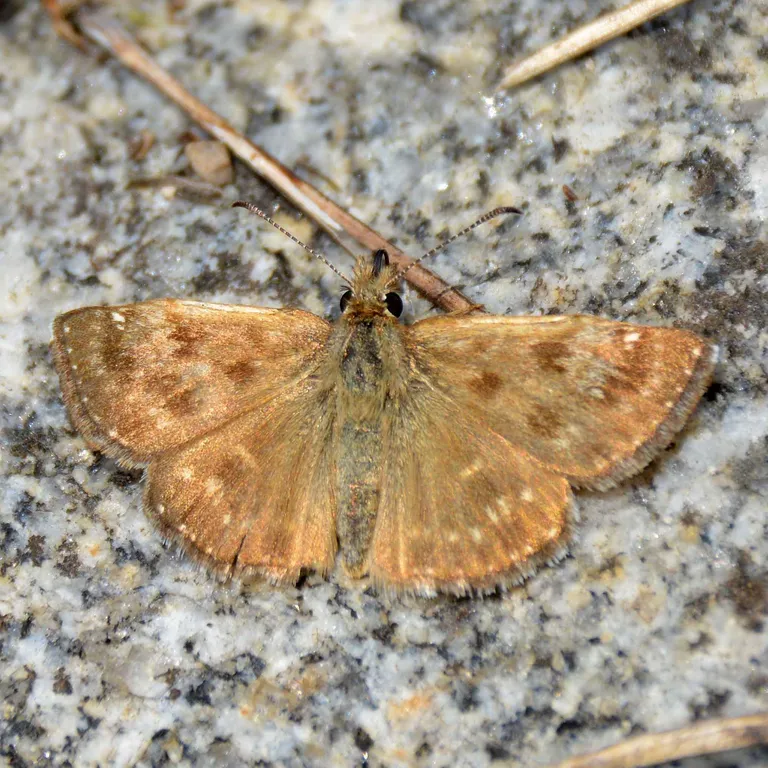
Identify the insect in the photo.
Erynnis tages
